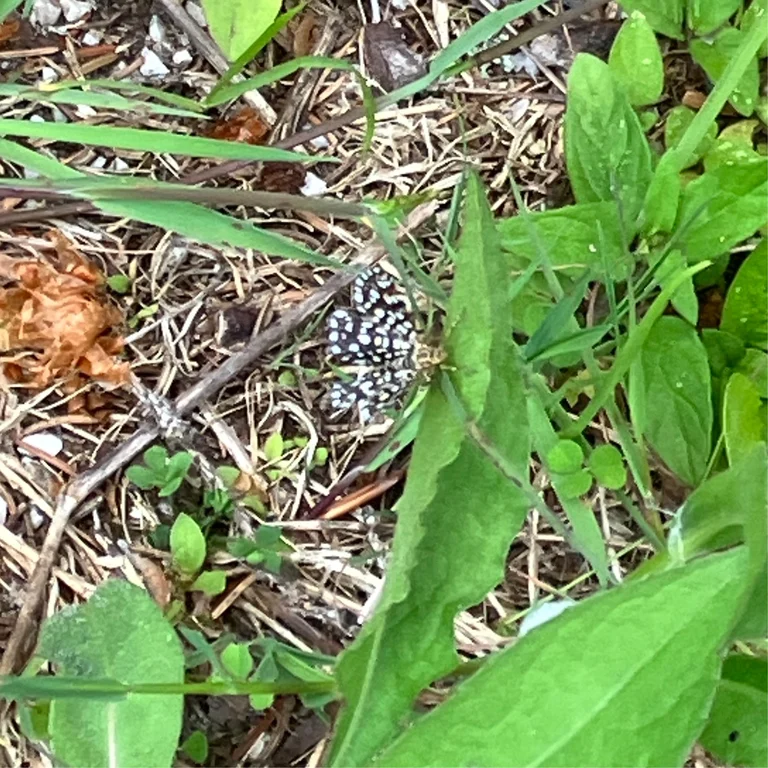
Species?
Chiasmia clathrata
